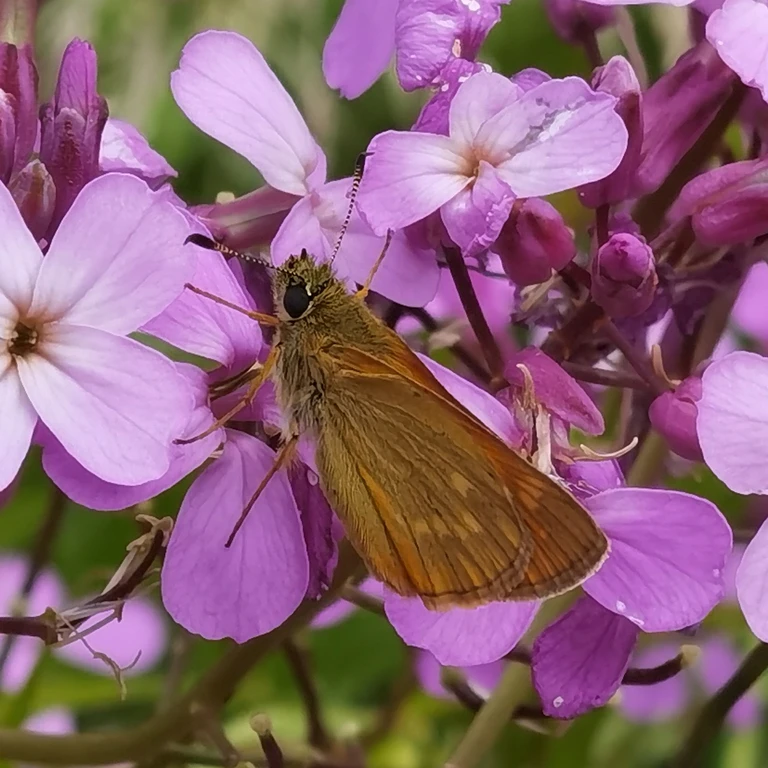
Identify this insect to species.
Ochlodes sylvanus (also Ochlodes venata)
